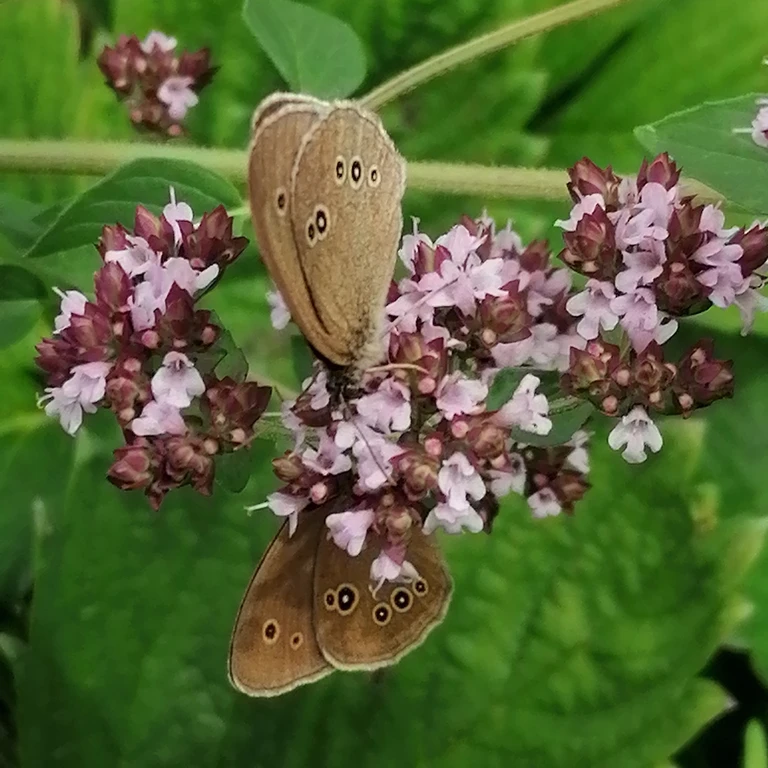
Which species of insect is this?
Aphantopus hyperantus
